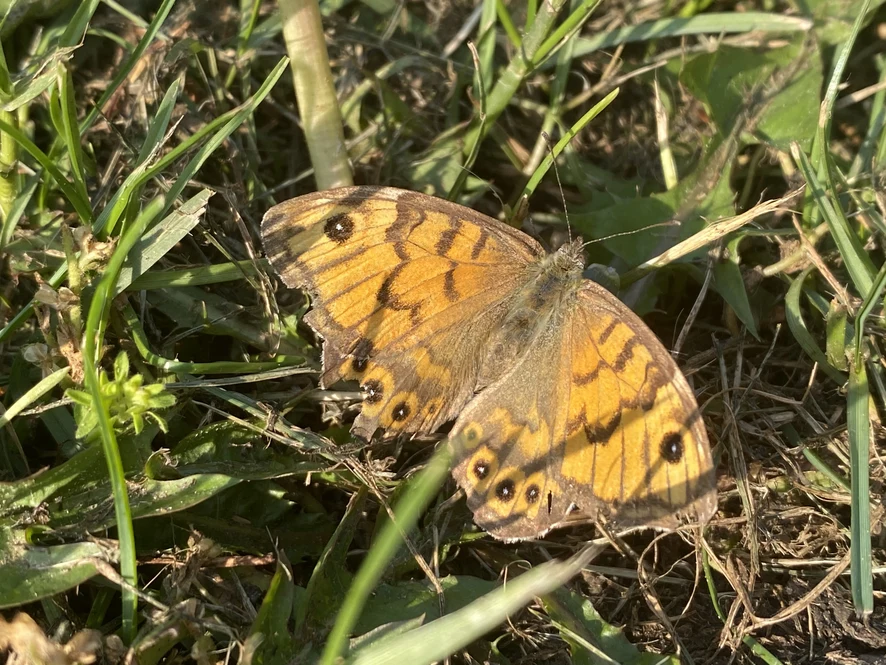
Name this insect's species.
Lasiommata megera (also Pararge megera)
